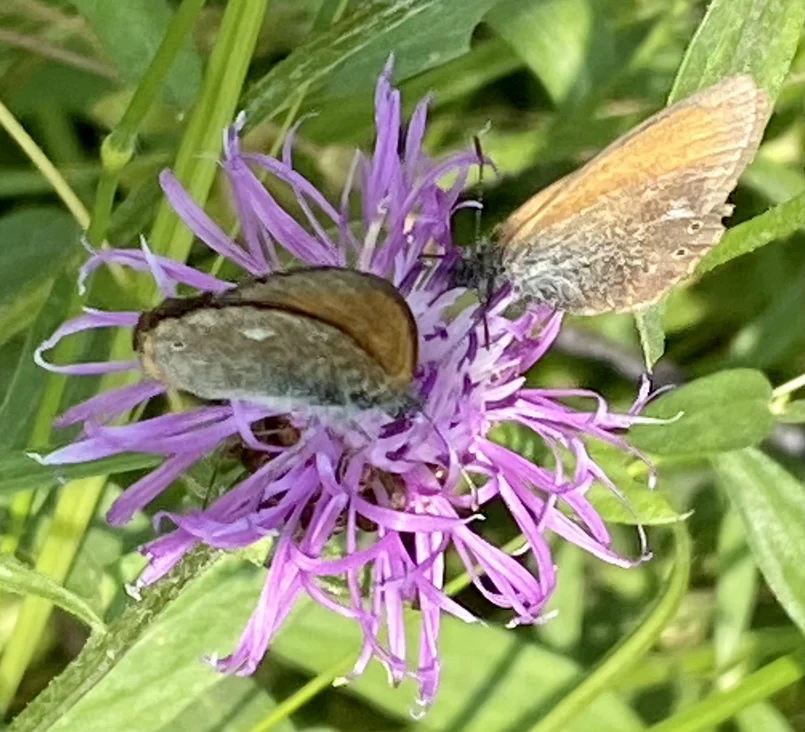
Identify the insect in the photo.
Coenonympha glycerion (also Coenonympha iphis)
